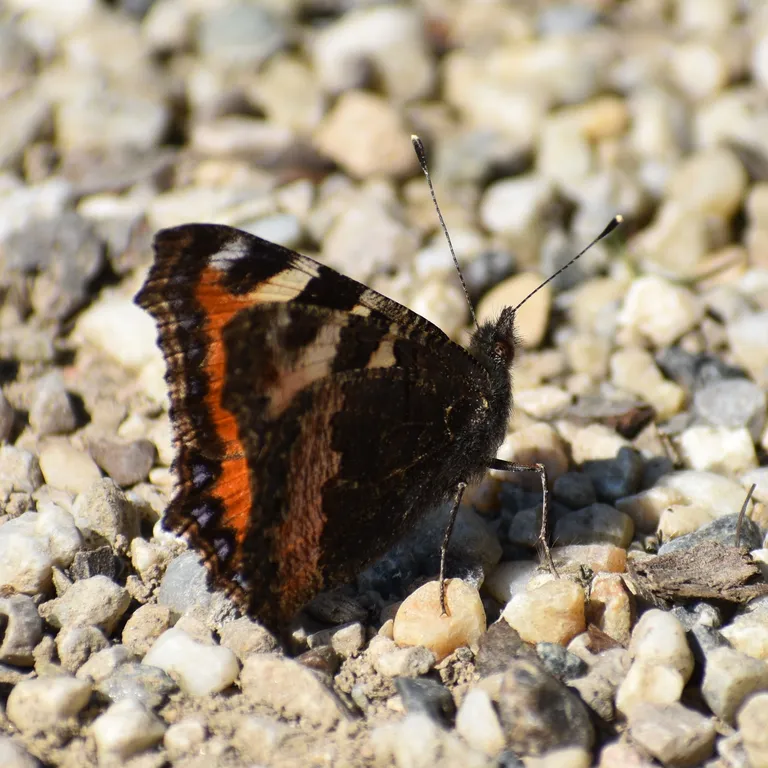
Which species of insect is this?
Aglais urticae
